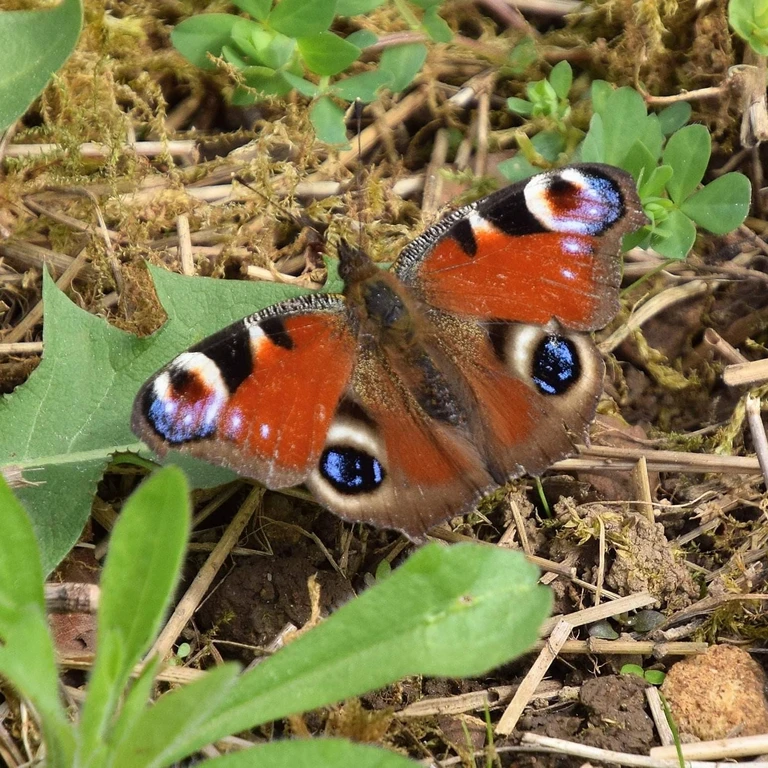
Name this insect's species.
Aglais io
